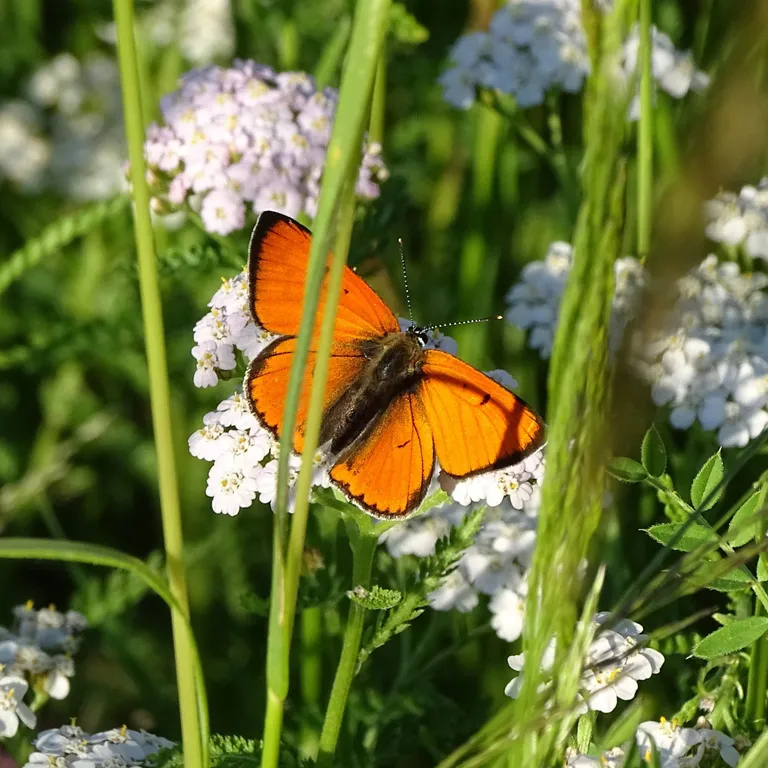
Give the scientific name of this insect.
Lycaena dispar
